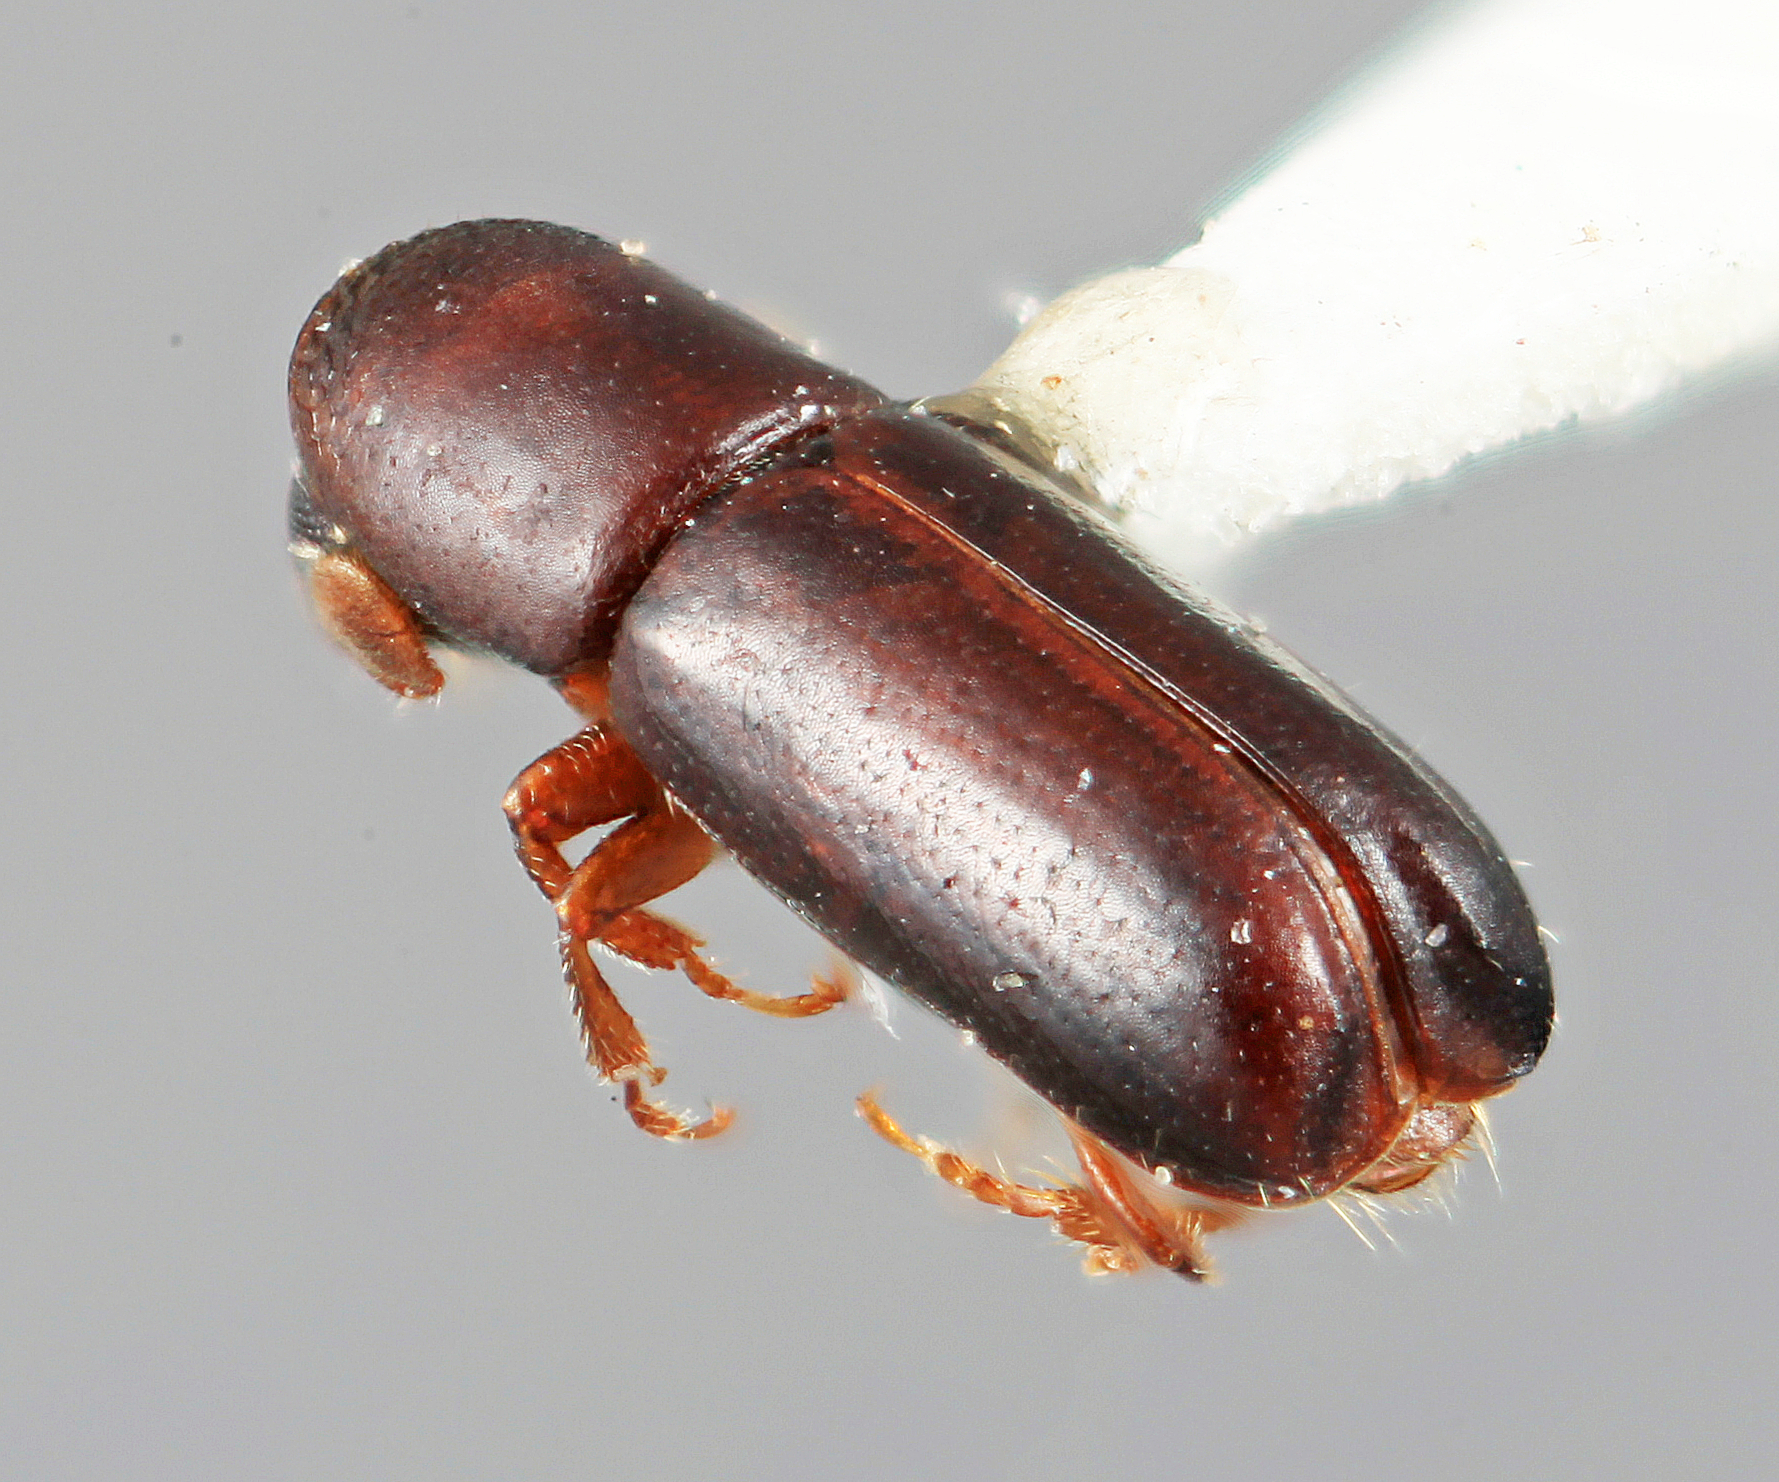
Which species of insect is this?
Microcorthylus pumilus
